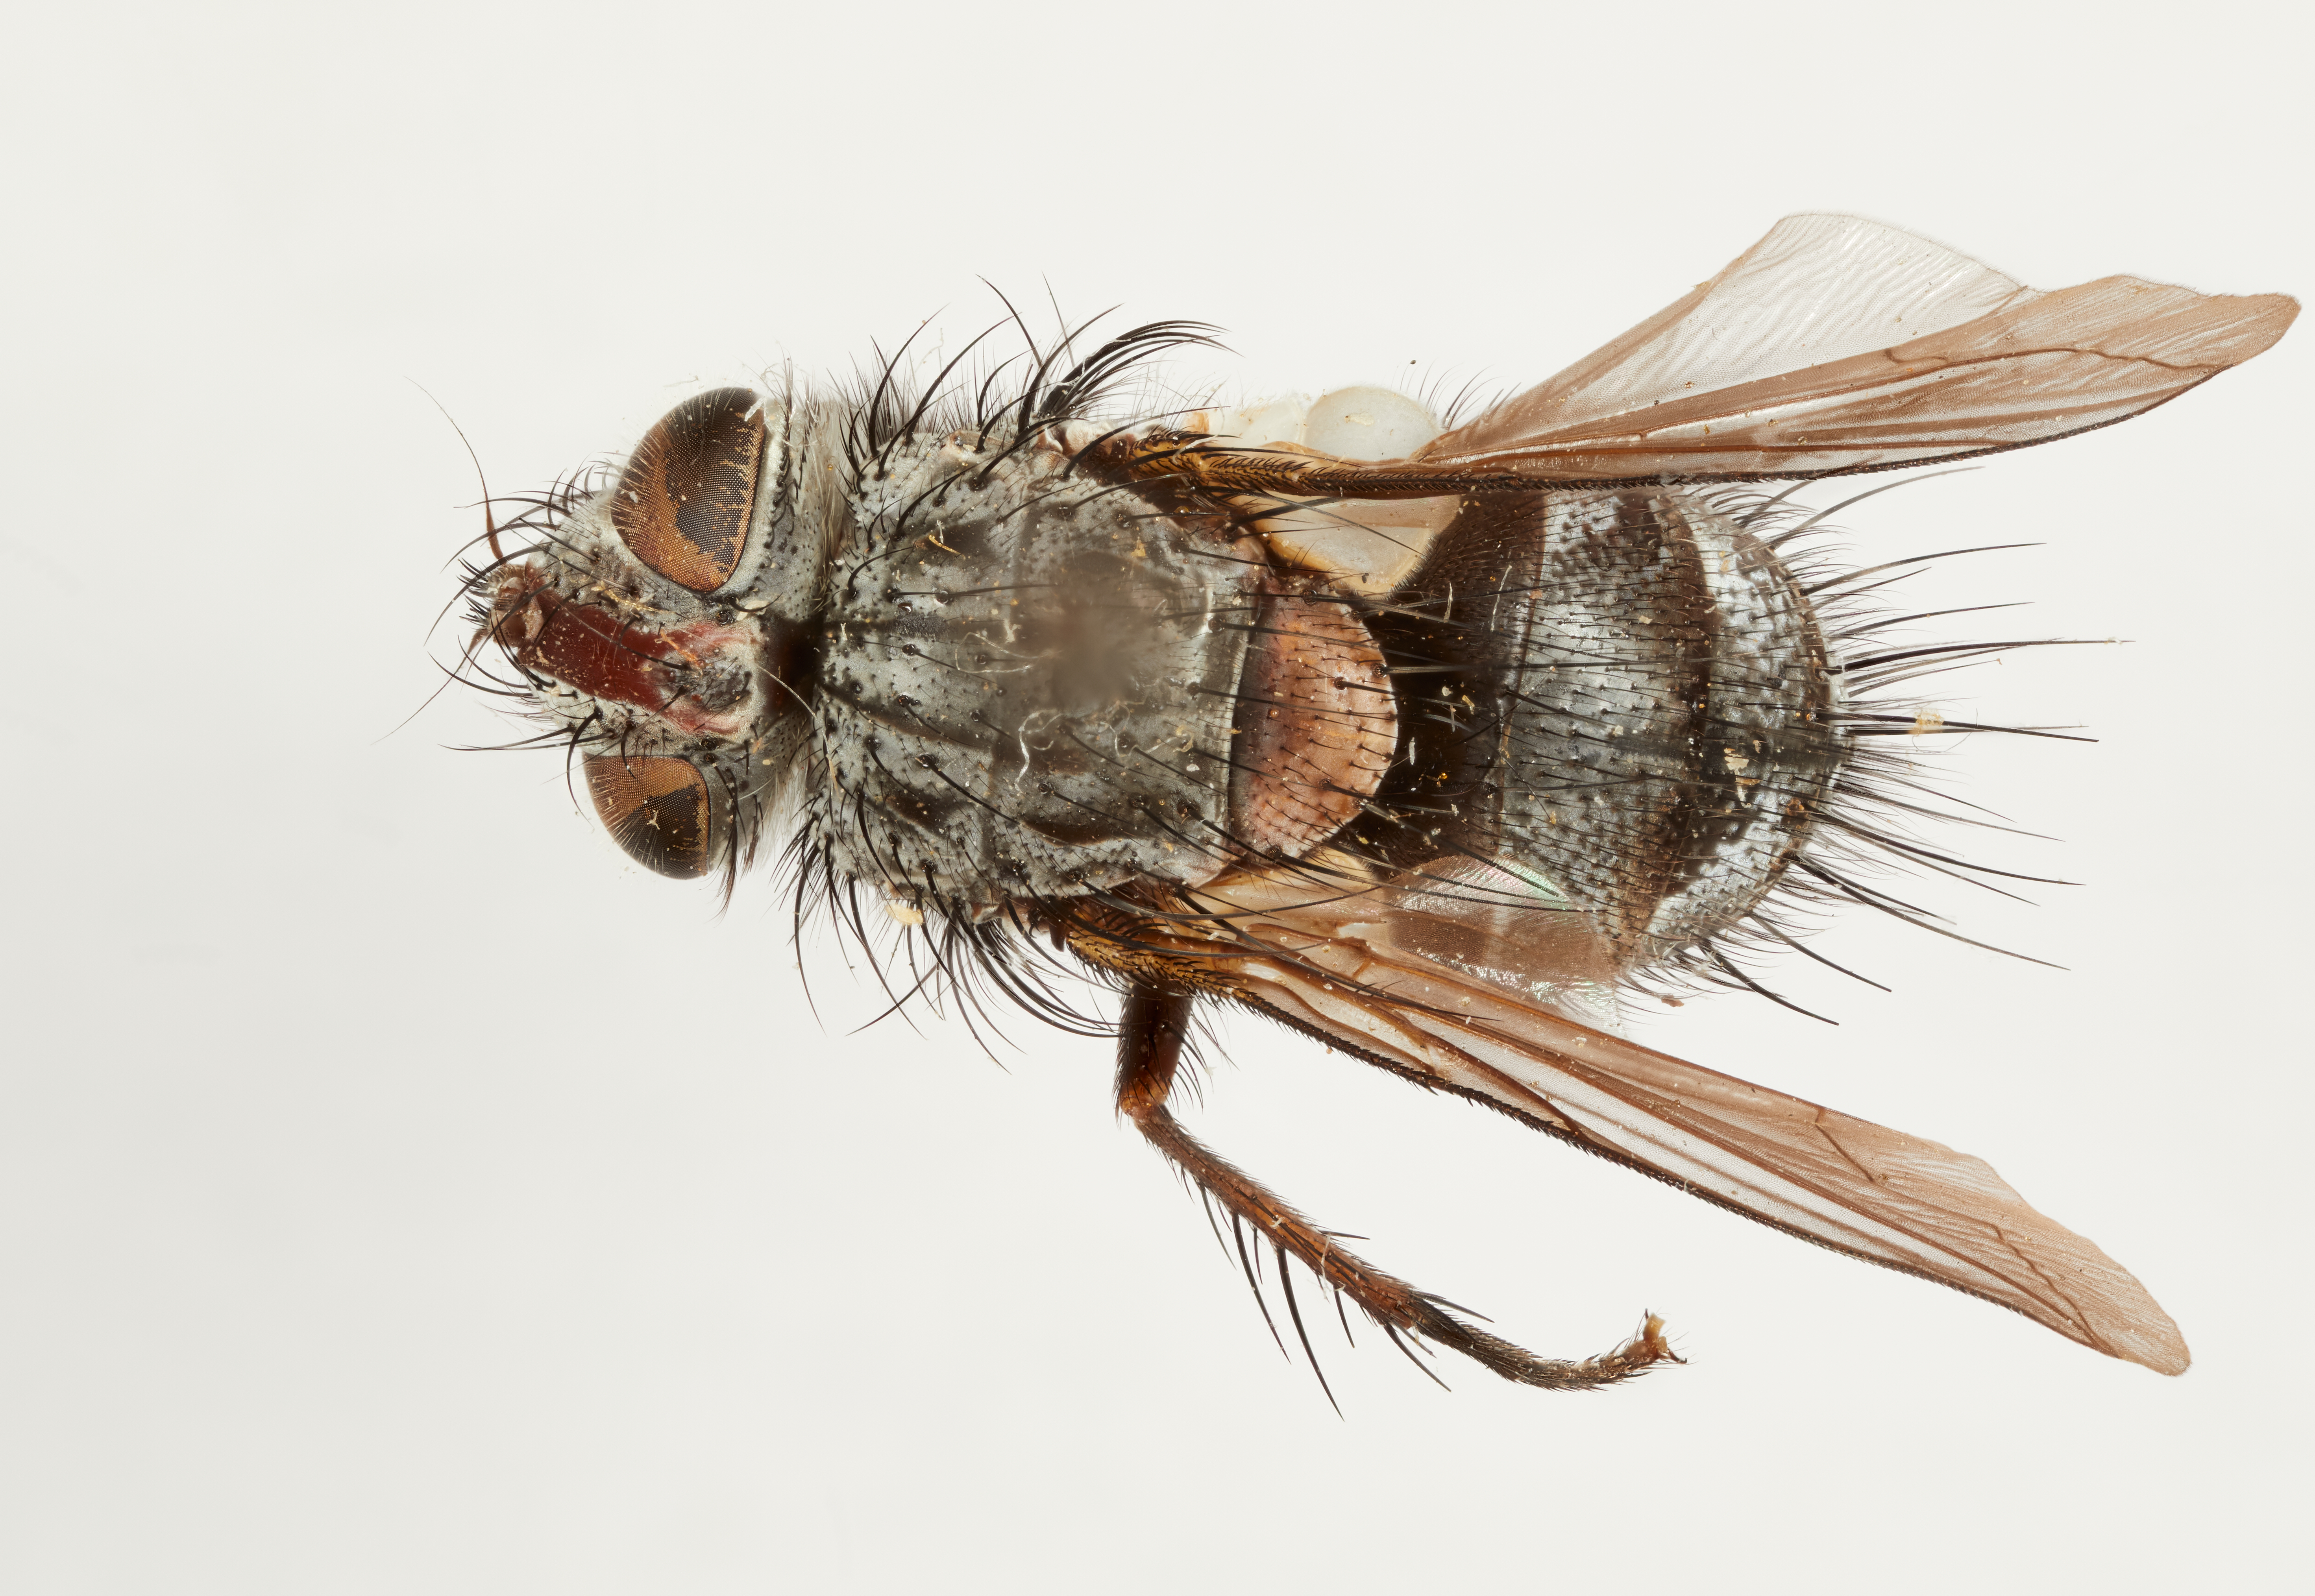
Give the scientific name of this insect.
Phorocera reinhardi
